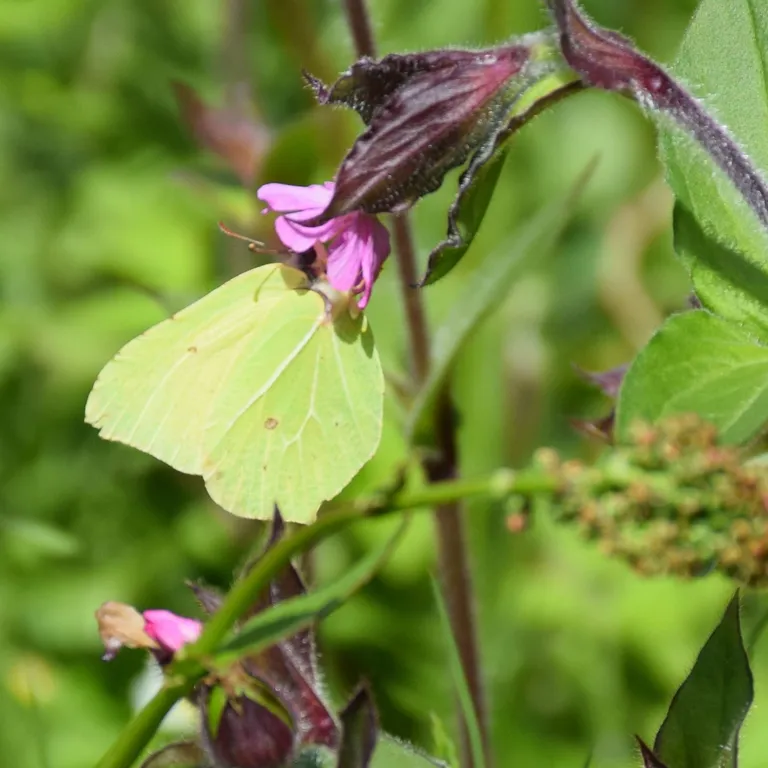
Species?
Gonepteryx rhamni
